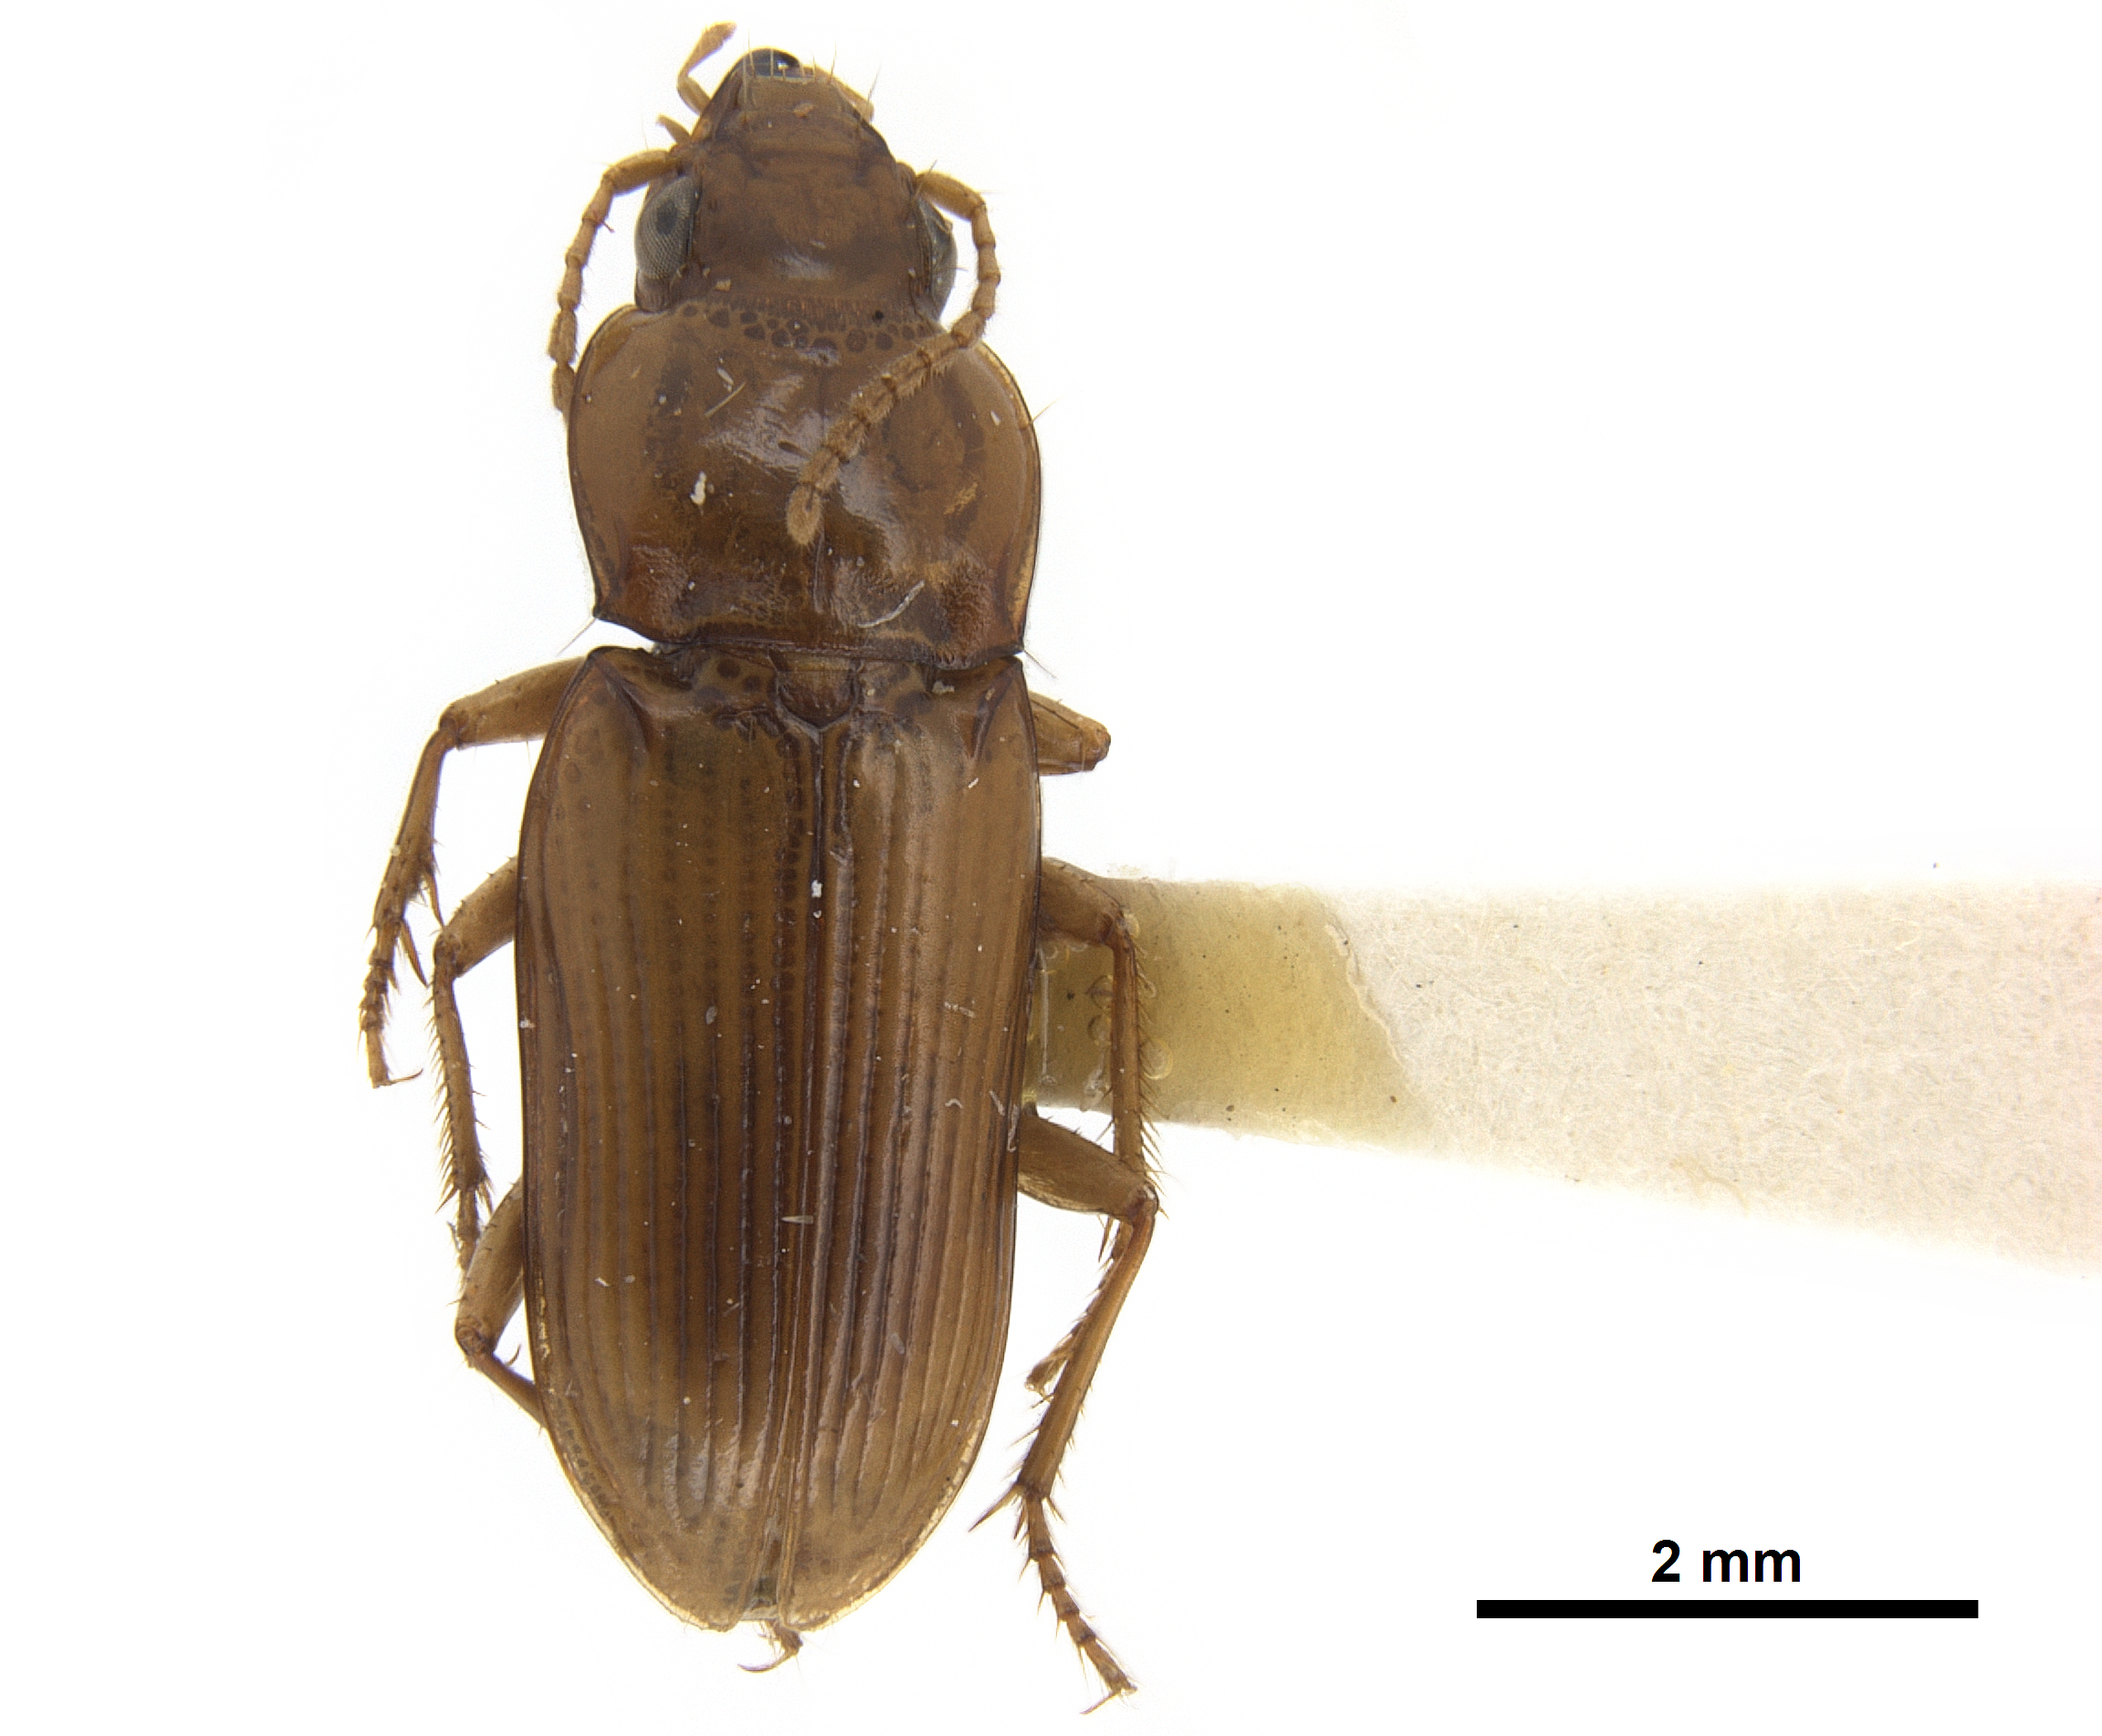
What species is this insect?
Diplochaetus rutilus
